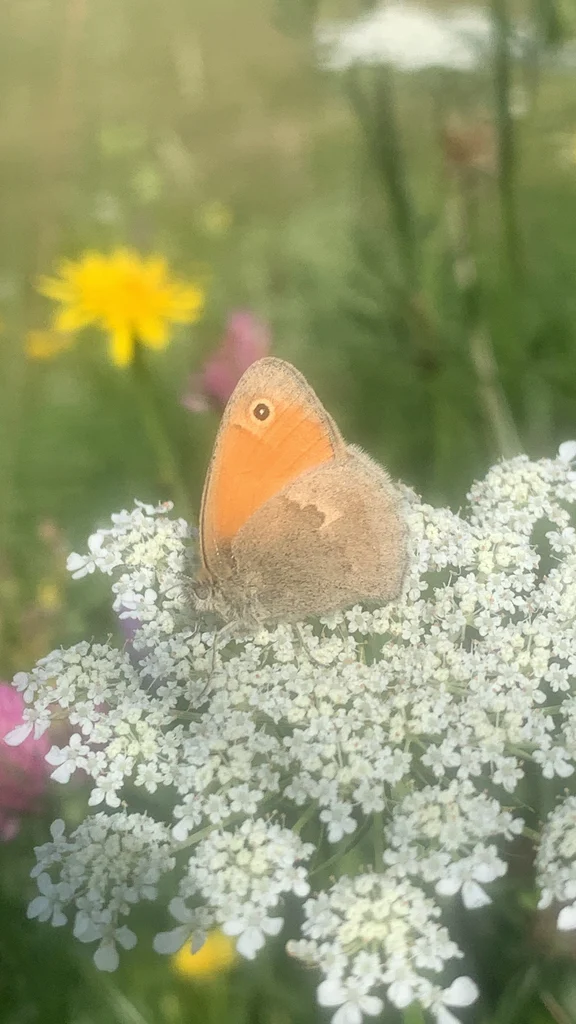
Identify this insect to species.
Coenonympha pamphilus
